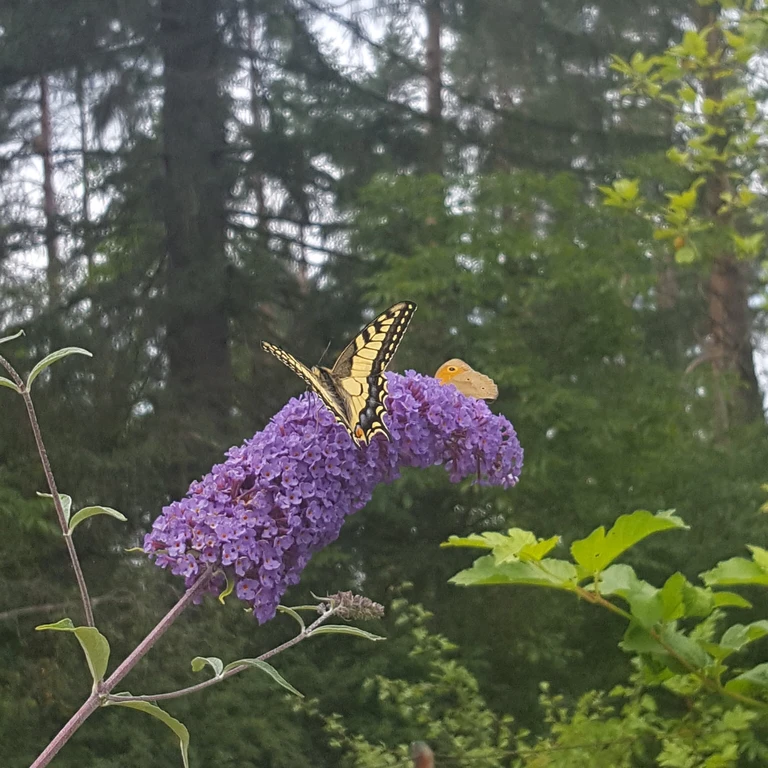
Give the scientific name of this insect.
Papilio machaon
